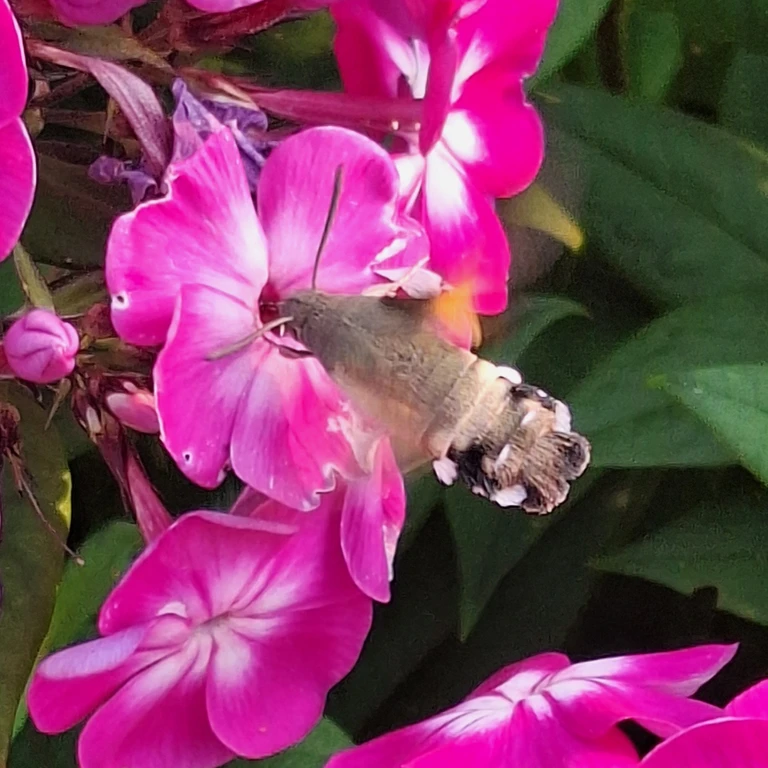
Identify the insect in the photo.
Macroglossum stellatarum
